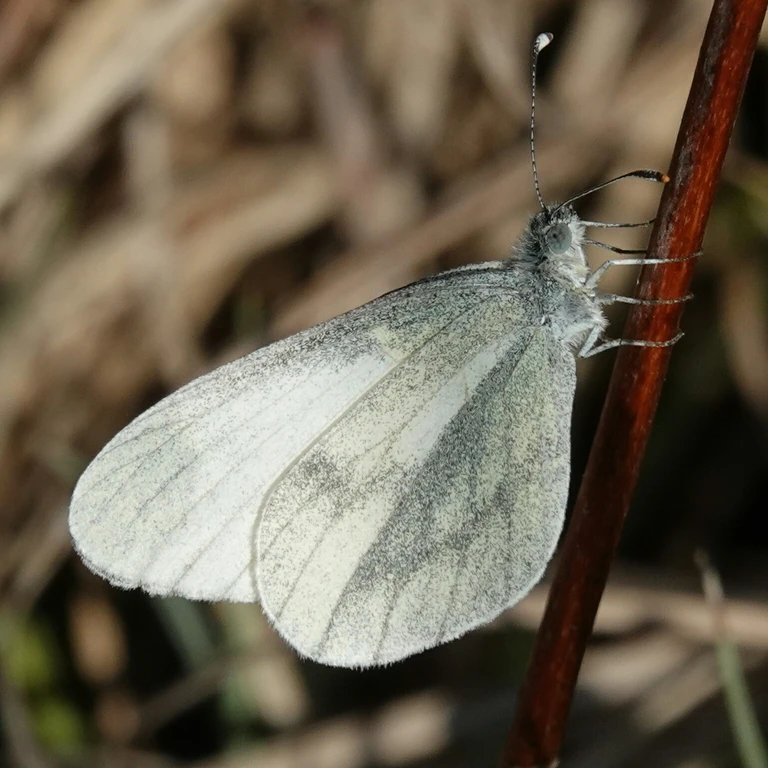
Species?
Leptidea sinapis/juvernica
